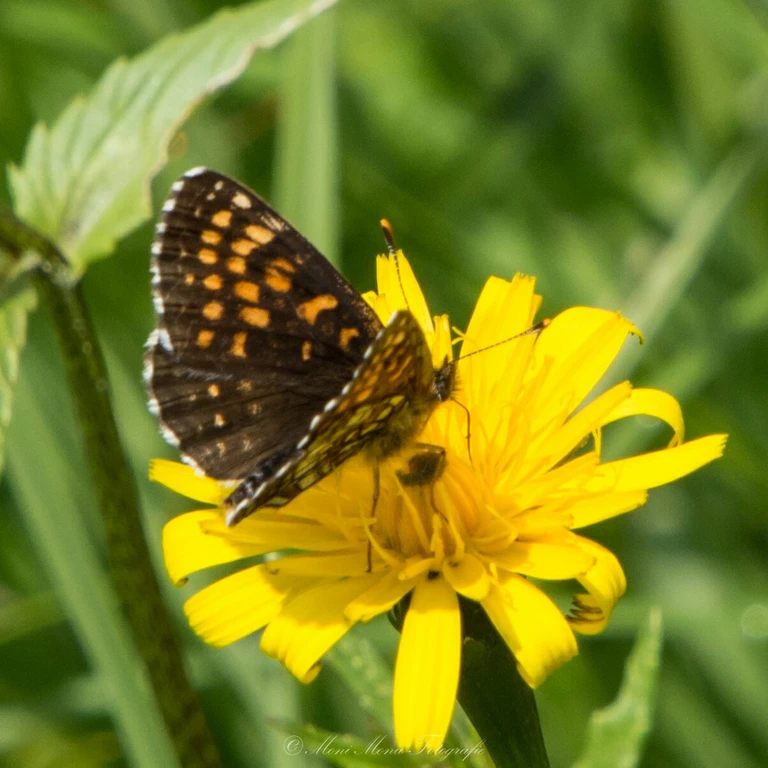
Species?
Melitaea diamina
